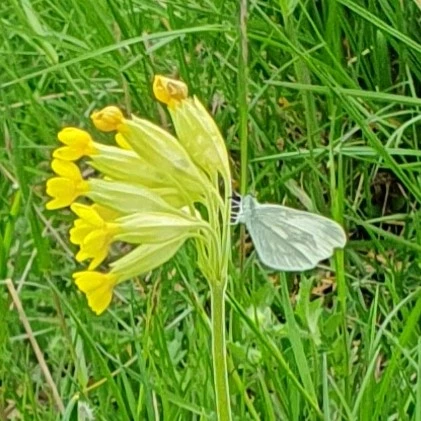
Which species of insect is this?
Leptidea sinapis/juvernica
